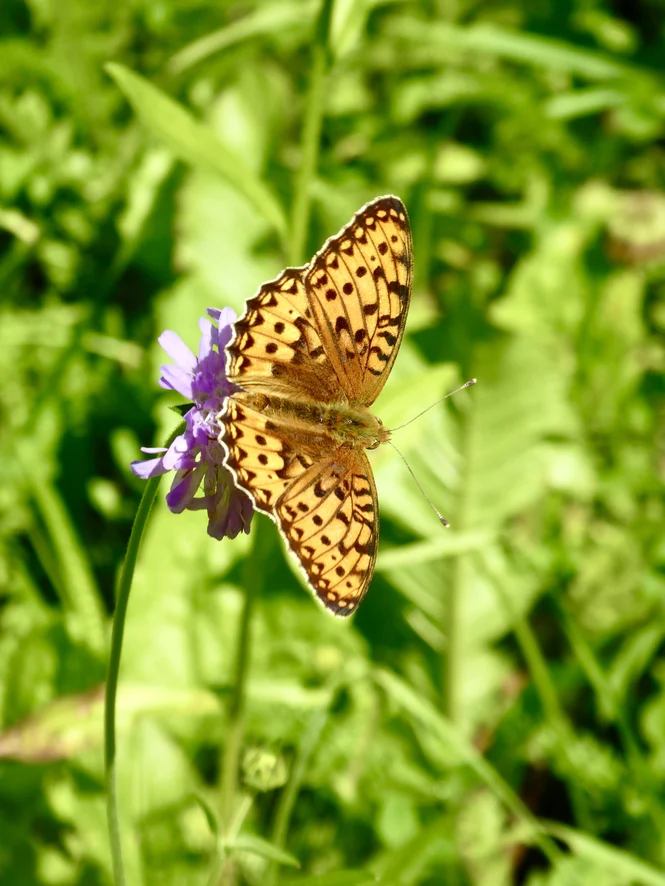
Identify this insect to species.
Speyeria aglaja
